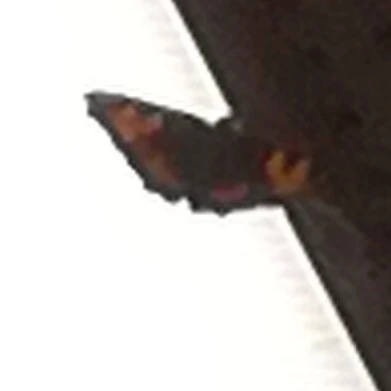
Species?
Aglais urticae
